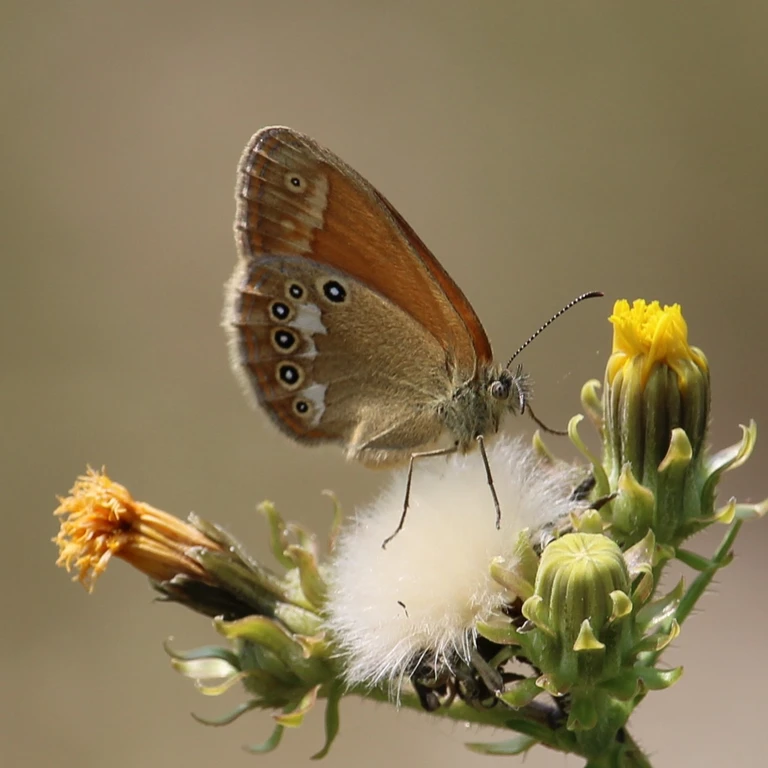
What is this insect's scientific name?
Coenonympha glycerion (also Coenonympha iphis)
